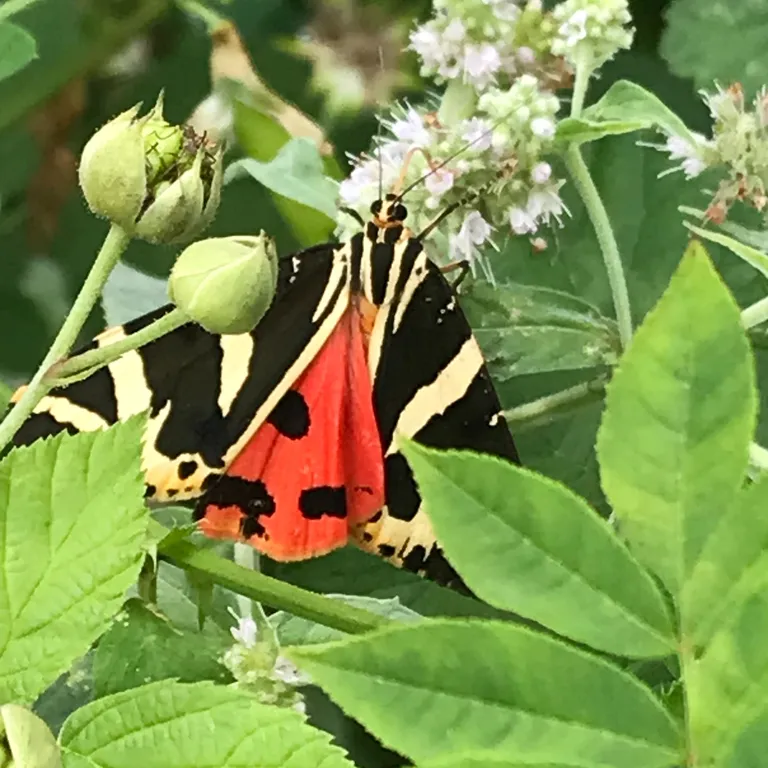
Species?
Euplagia quadripunctaria
